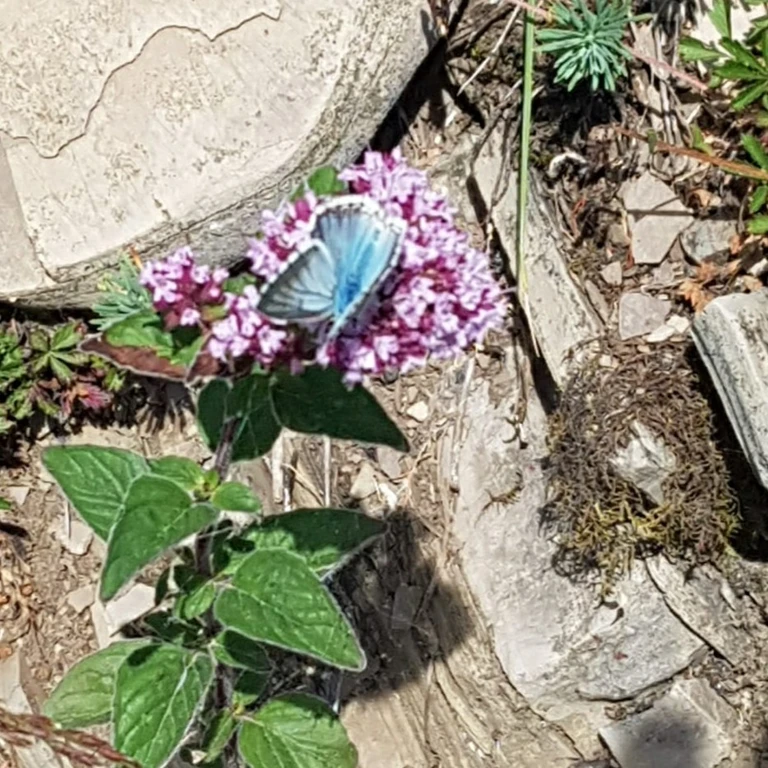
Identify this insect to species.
Lysandra coridon
